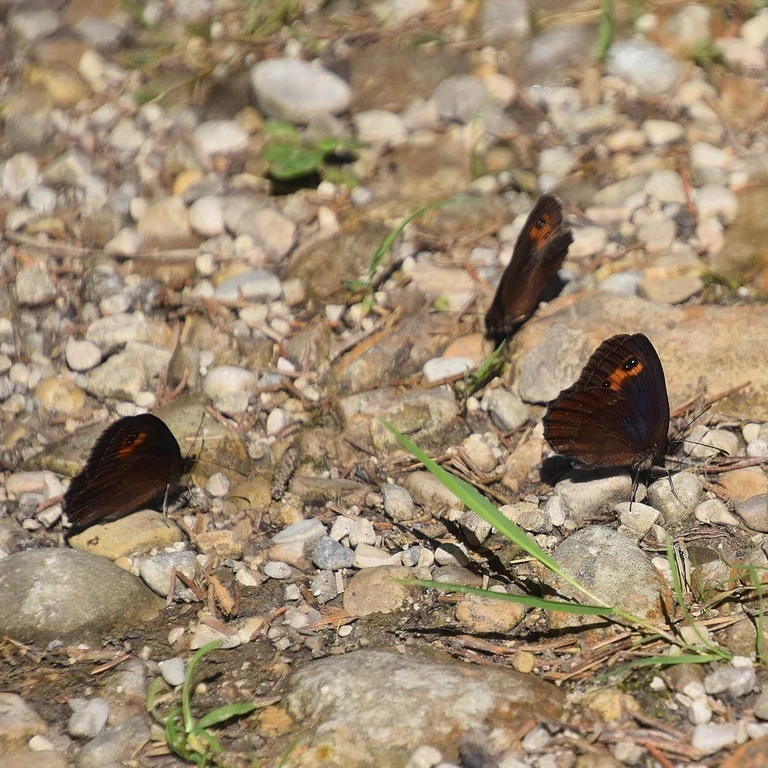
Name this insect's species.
Erebia aethiops
